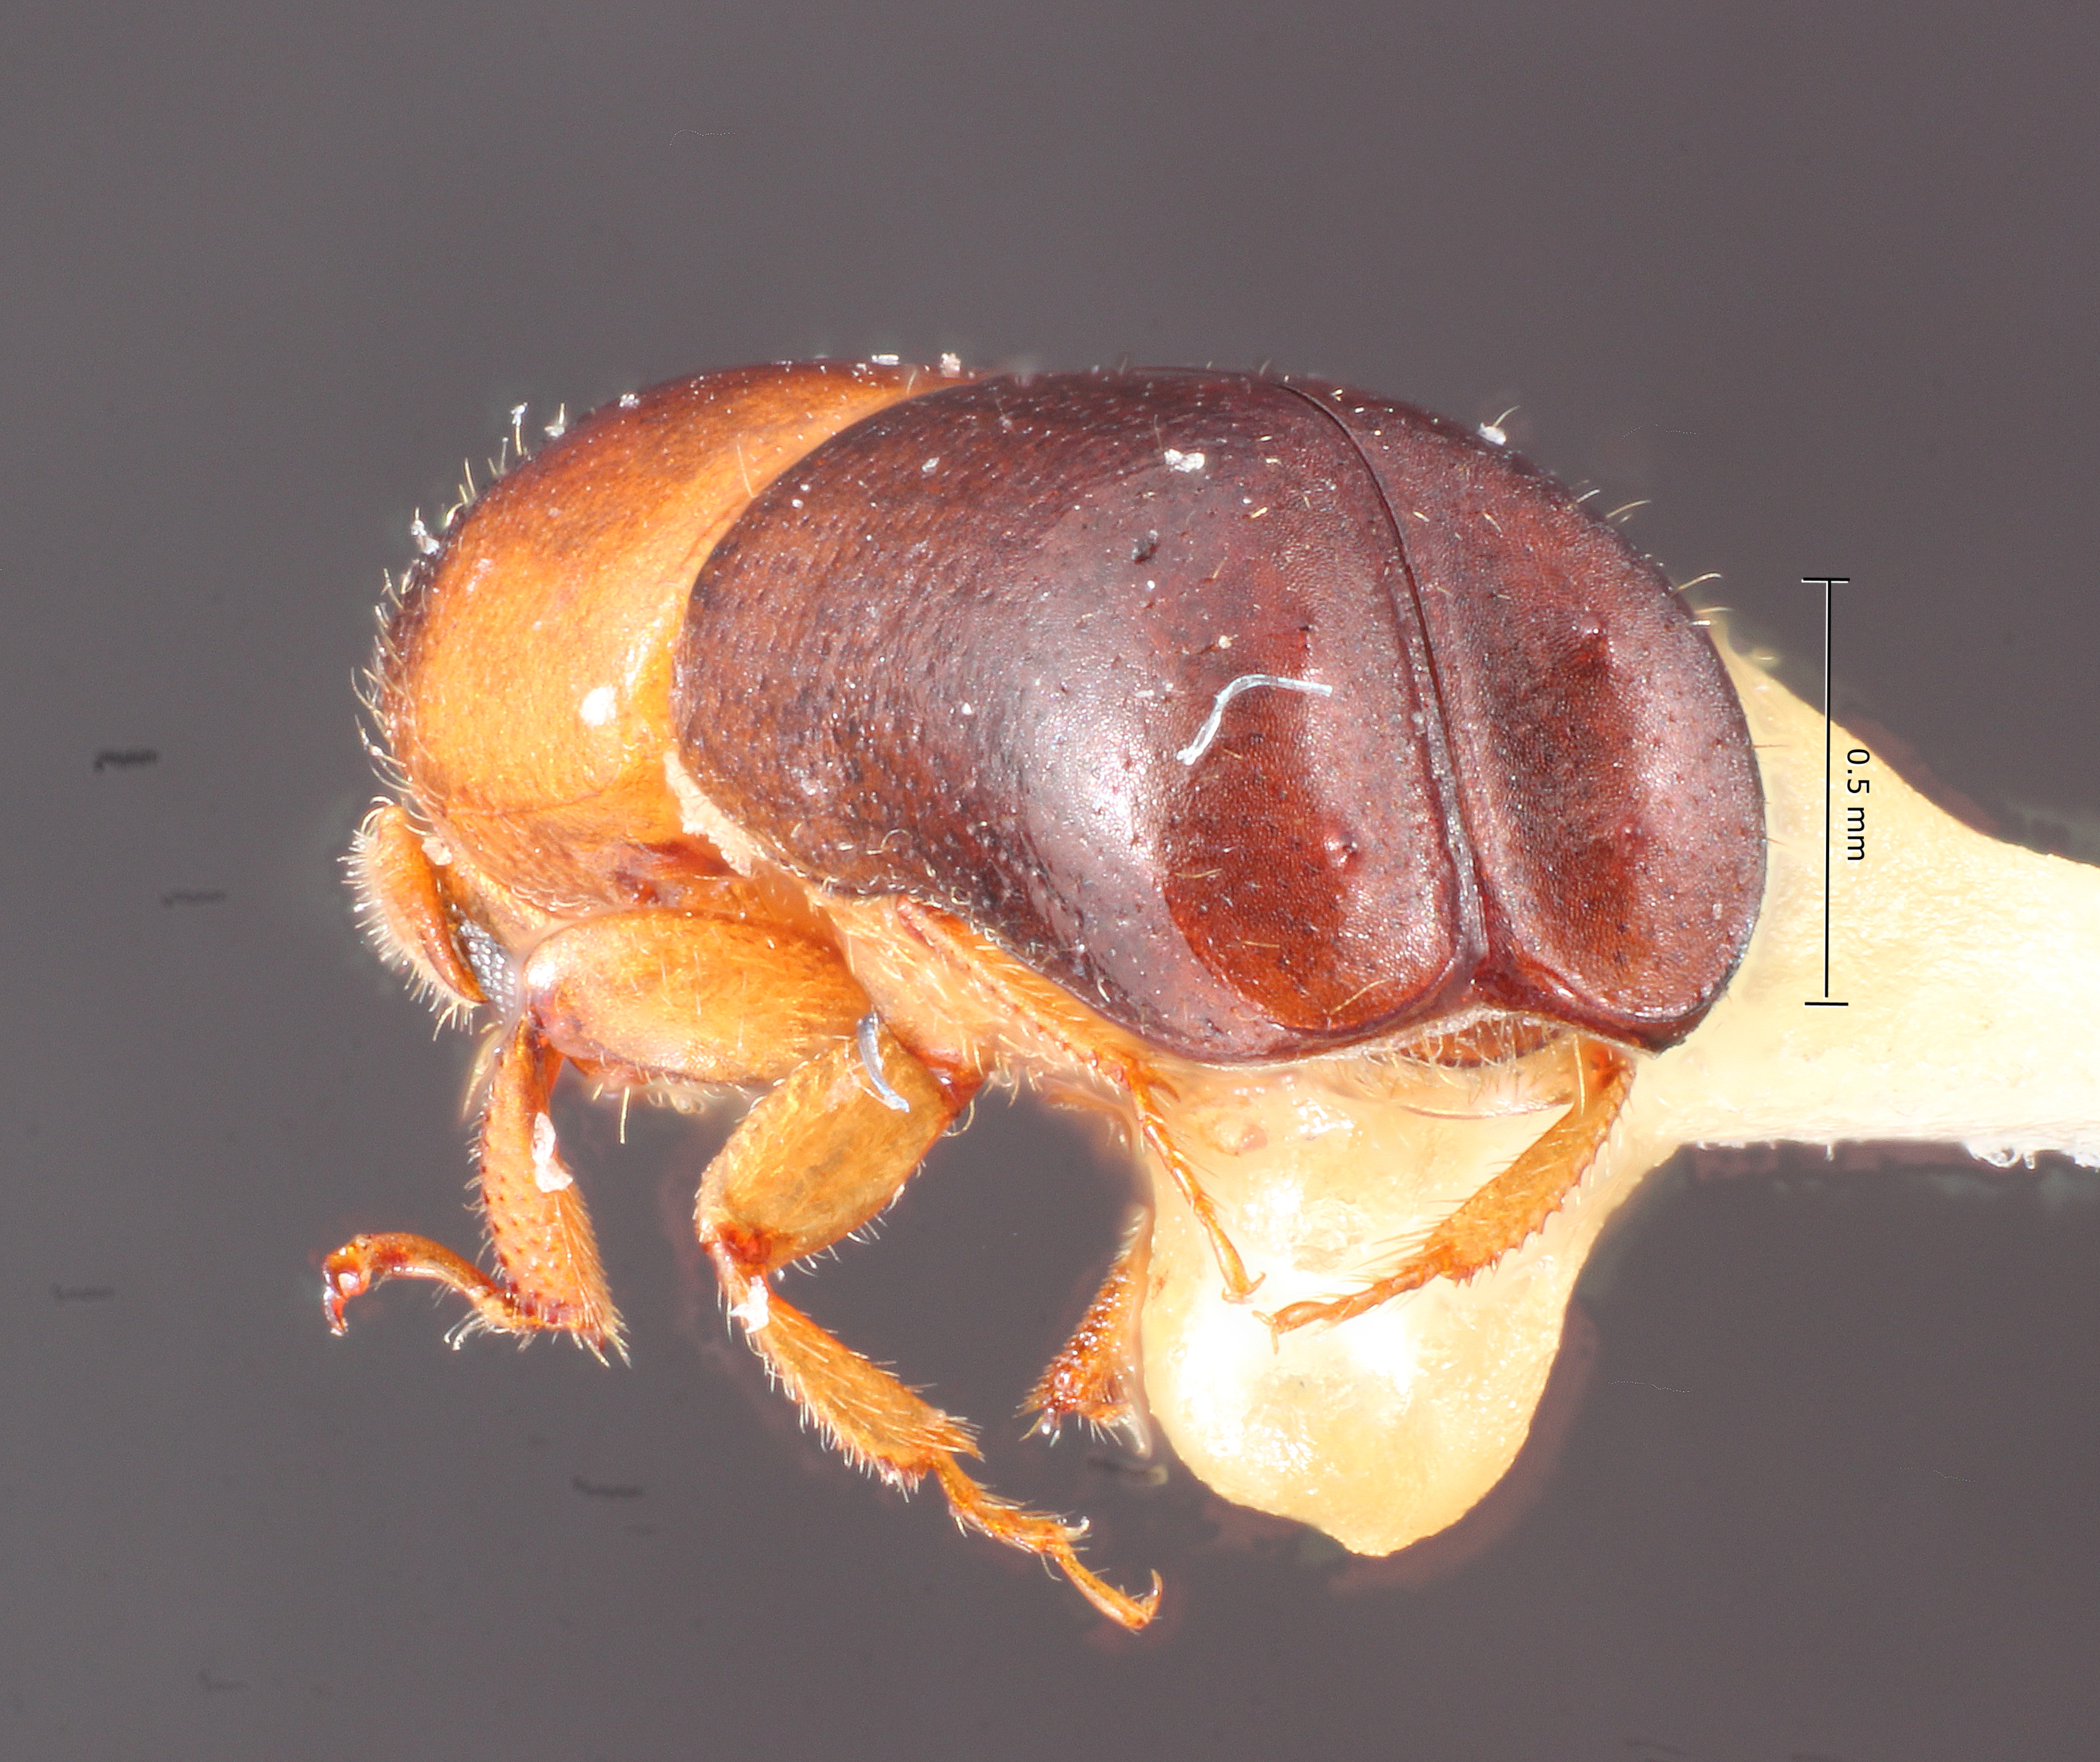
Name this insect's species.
Monarthrum obscurum
